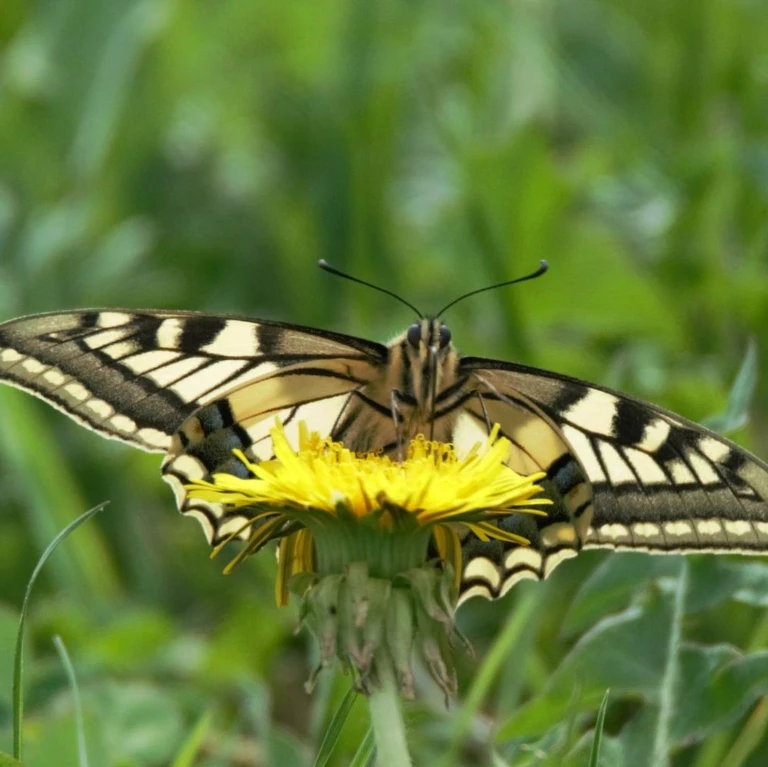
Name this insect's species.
Papilio machaon
